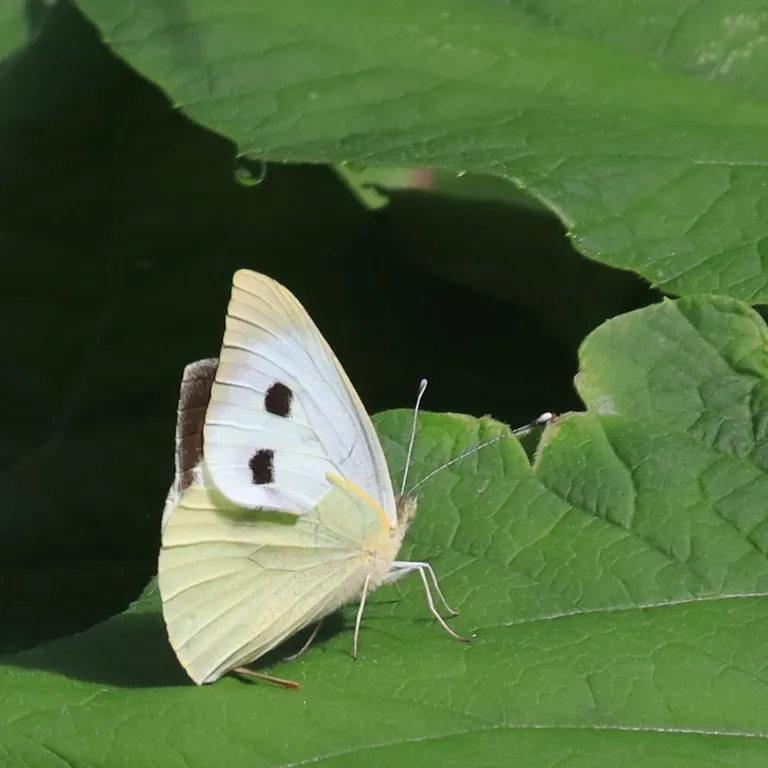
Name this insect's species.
Pieris brassicae
